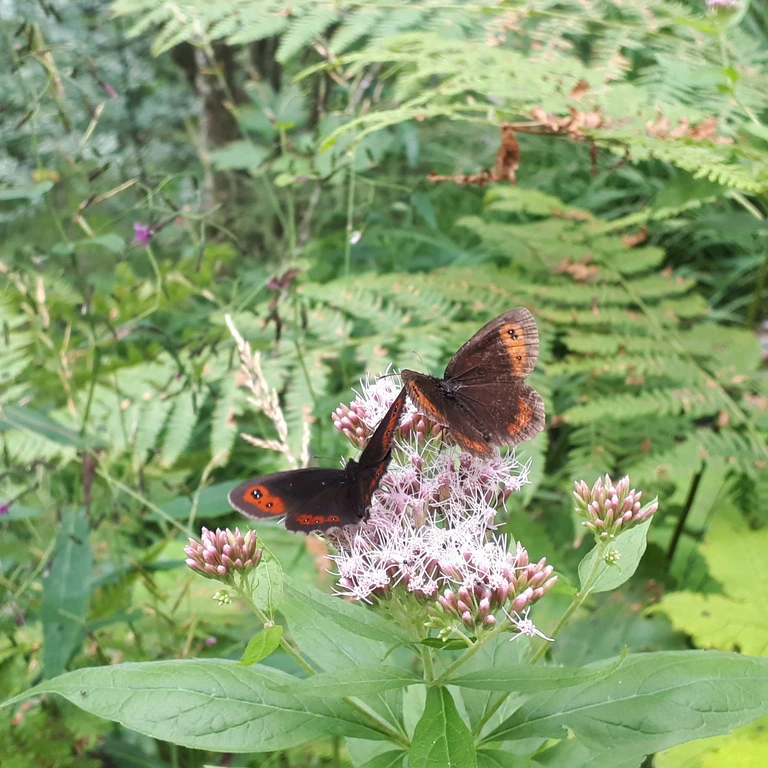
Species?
Erebia aethiops
